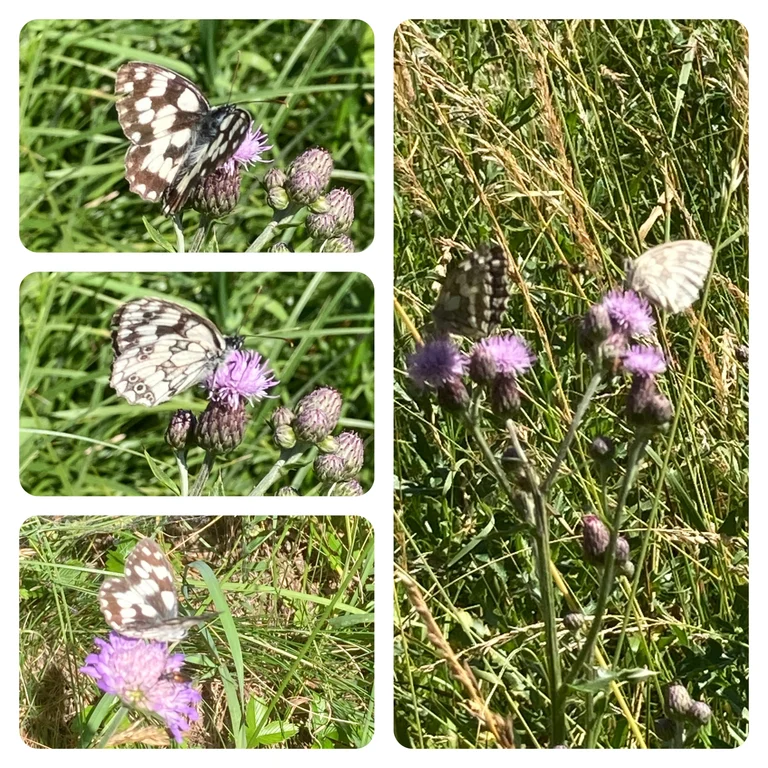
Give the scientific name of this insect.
Melanargia galathea
